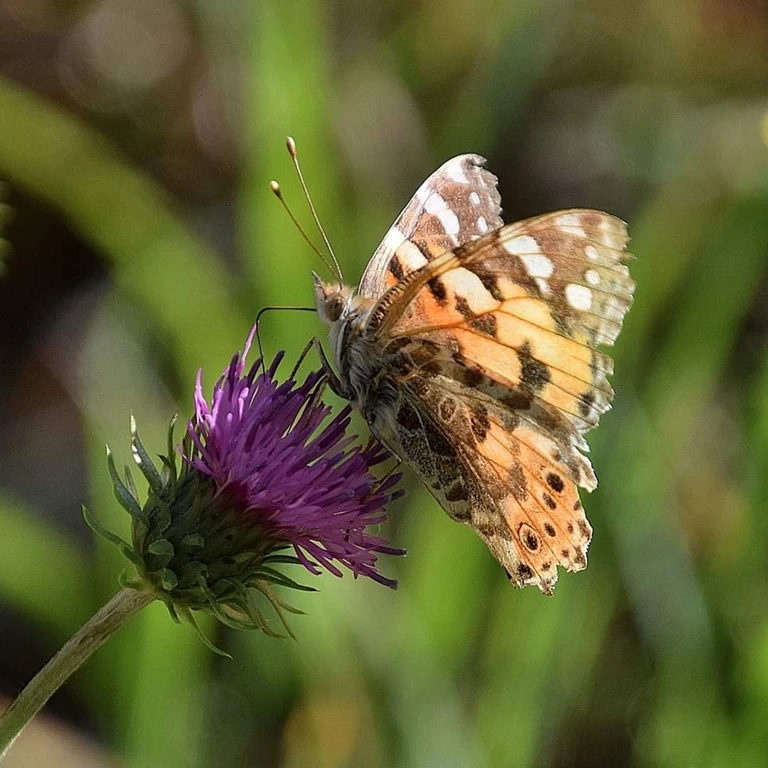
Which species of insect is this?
Vanessa cardui
